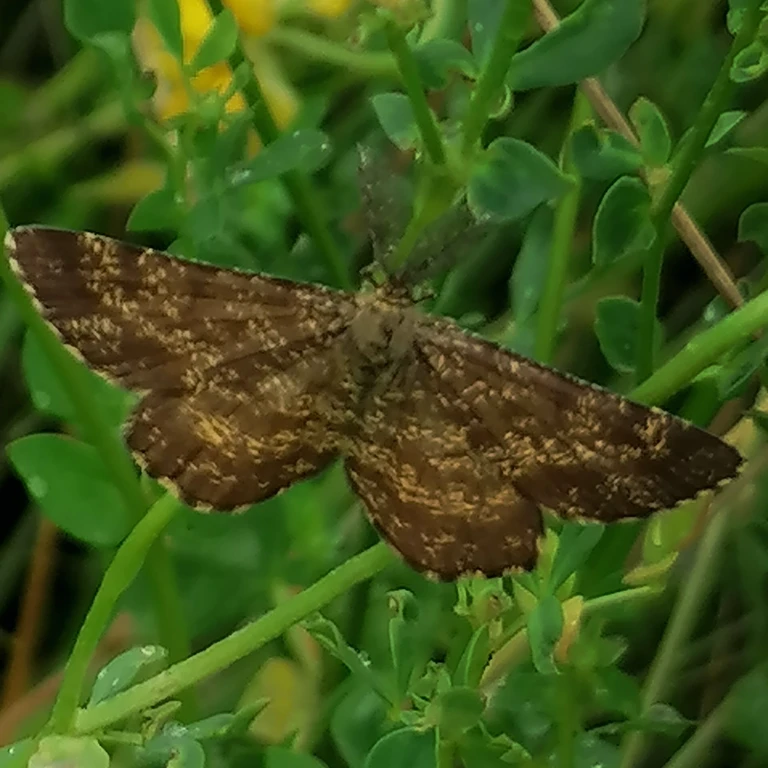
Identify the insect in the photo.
Ematurga atomaria
